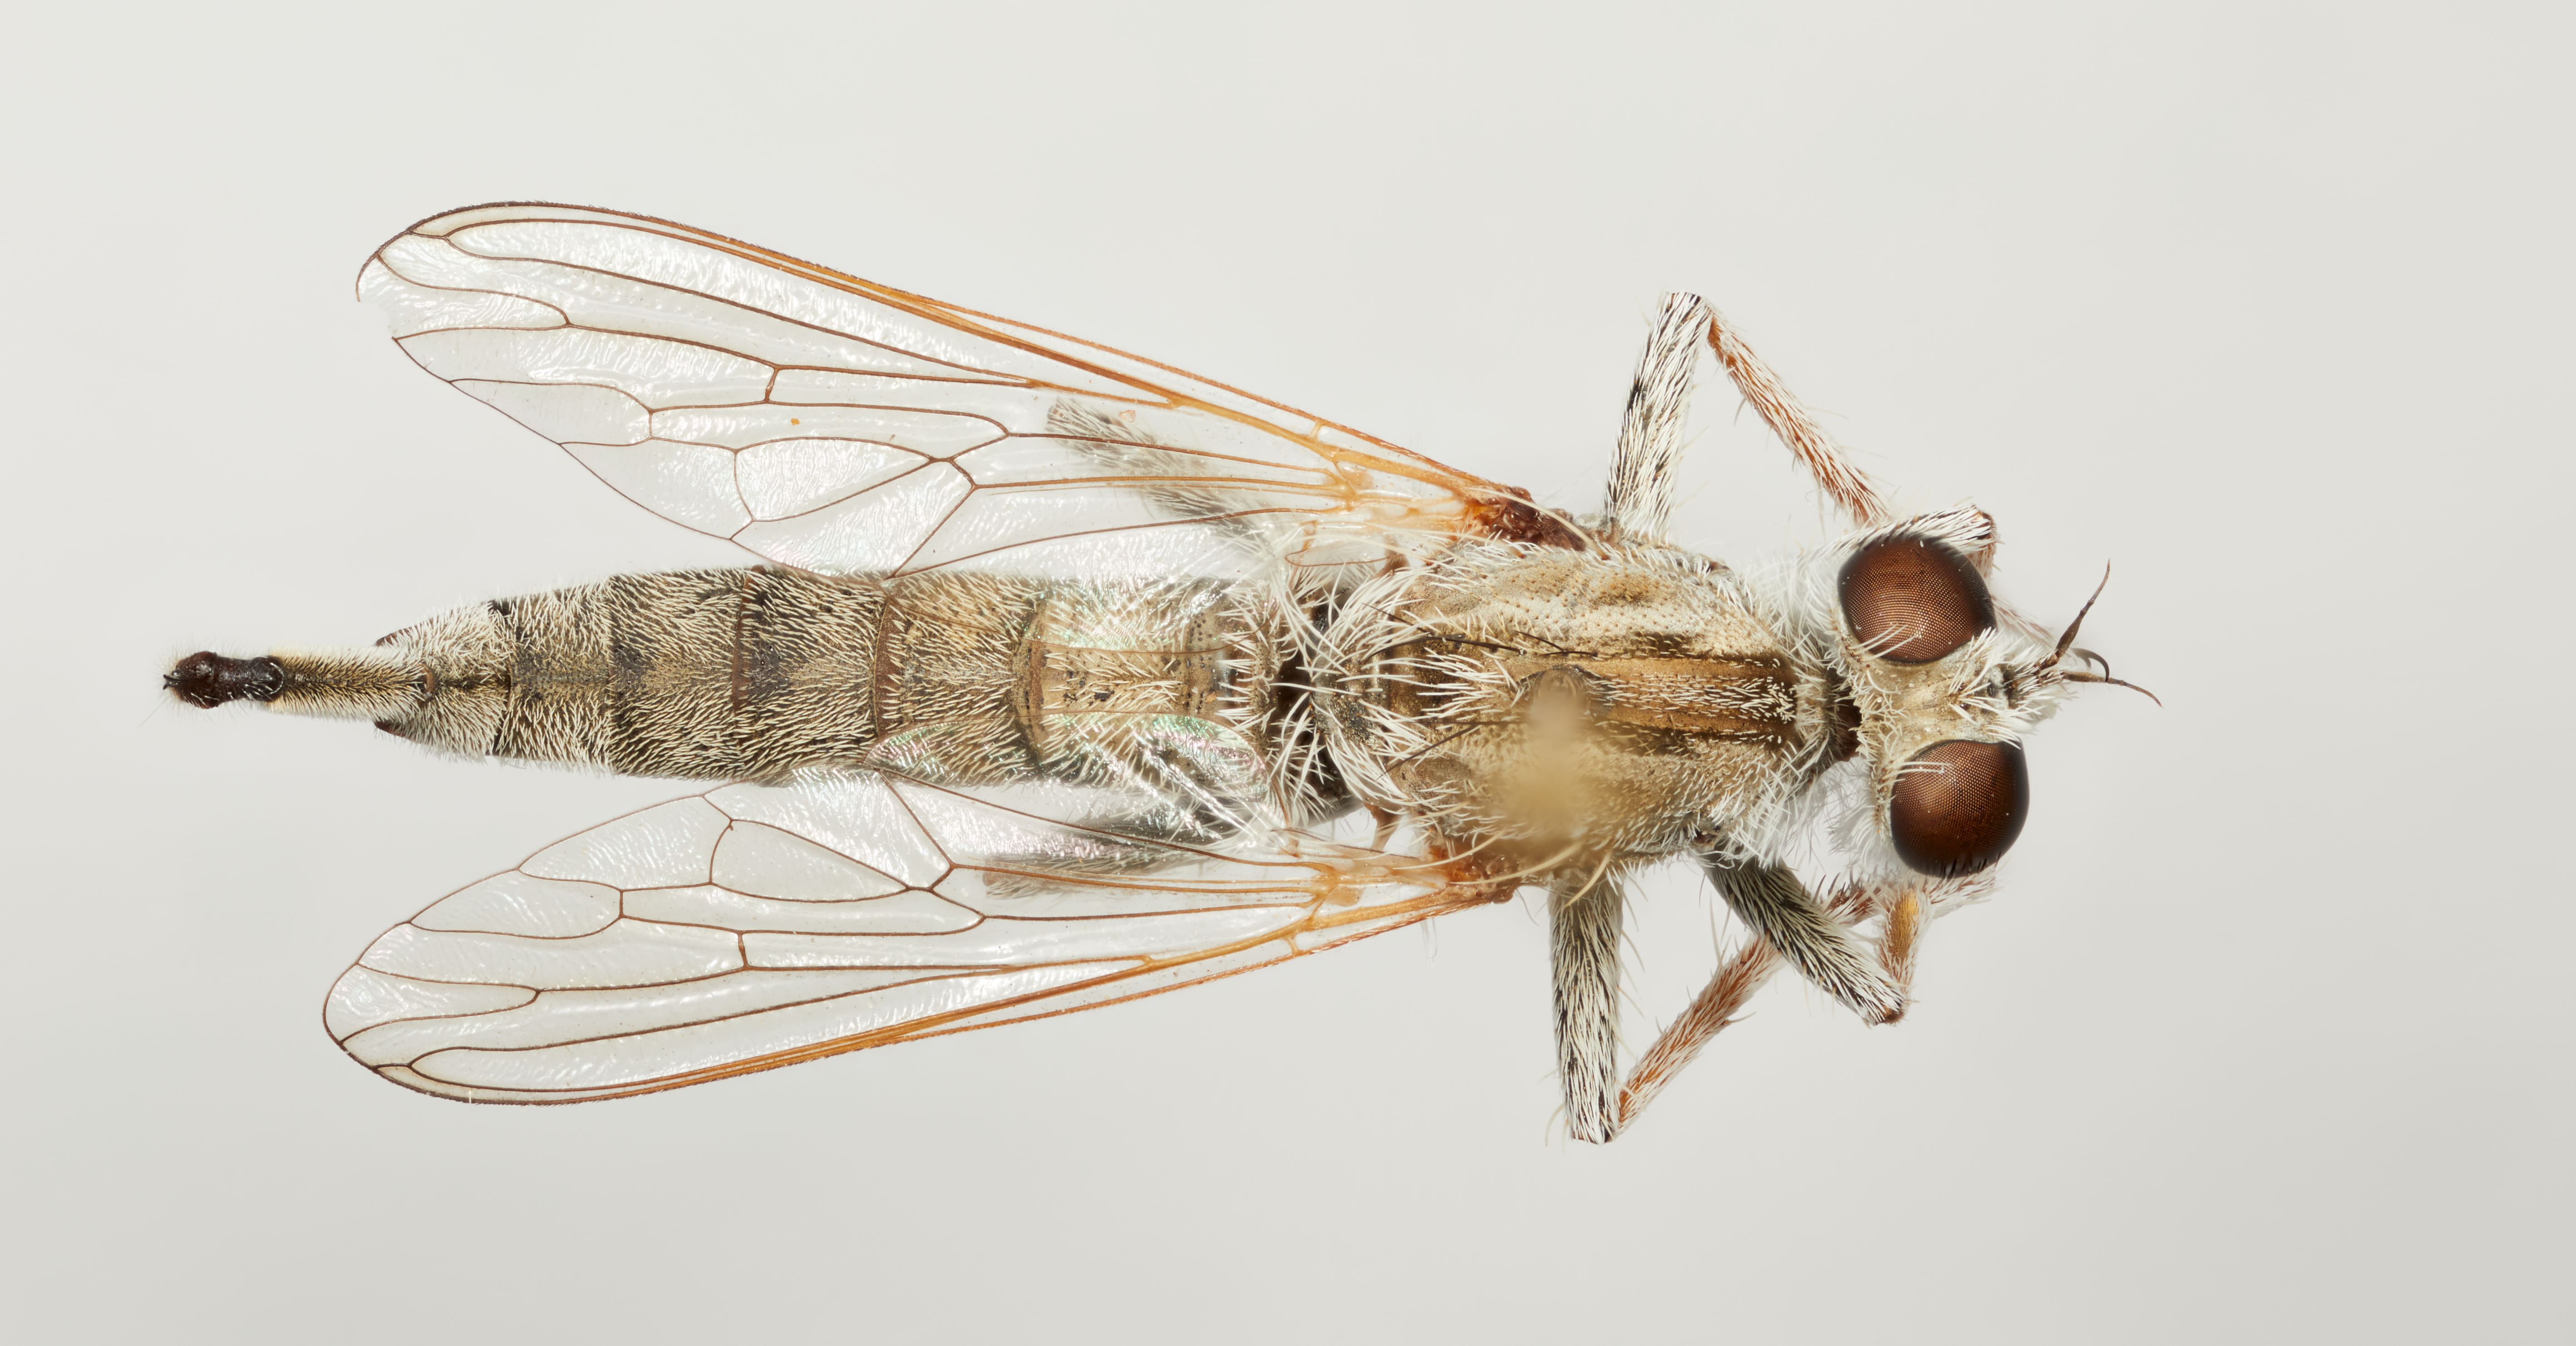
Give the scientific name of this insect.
Neolophonotus albus
